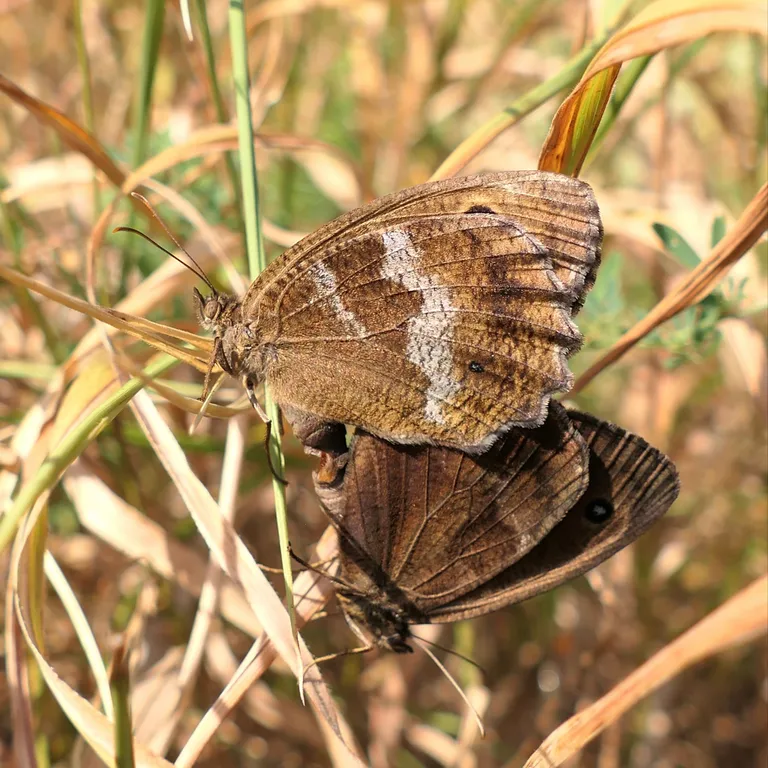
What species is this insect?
Minois dryas
